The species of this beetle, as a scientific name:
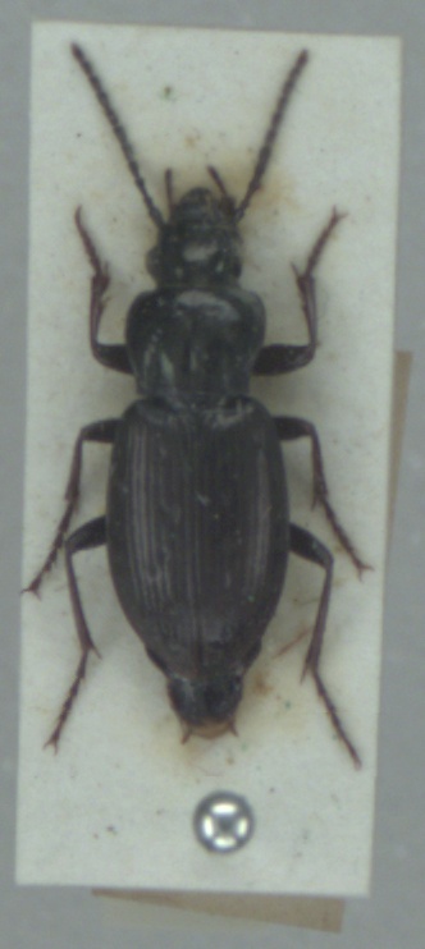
Pterostichus oblongopunctatus
